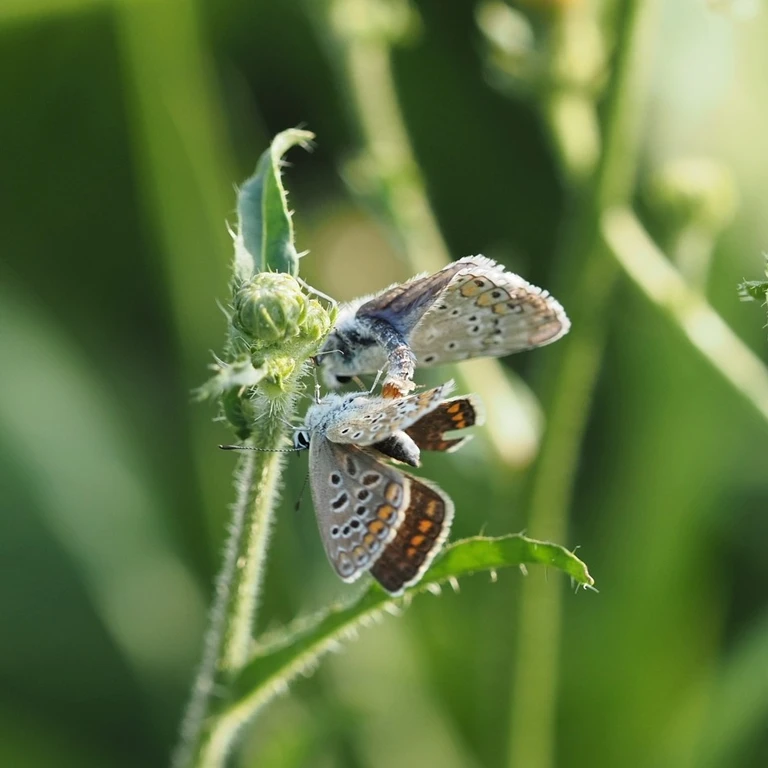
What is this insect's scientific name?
Polyommatus icarus
